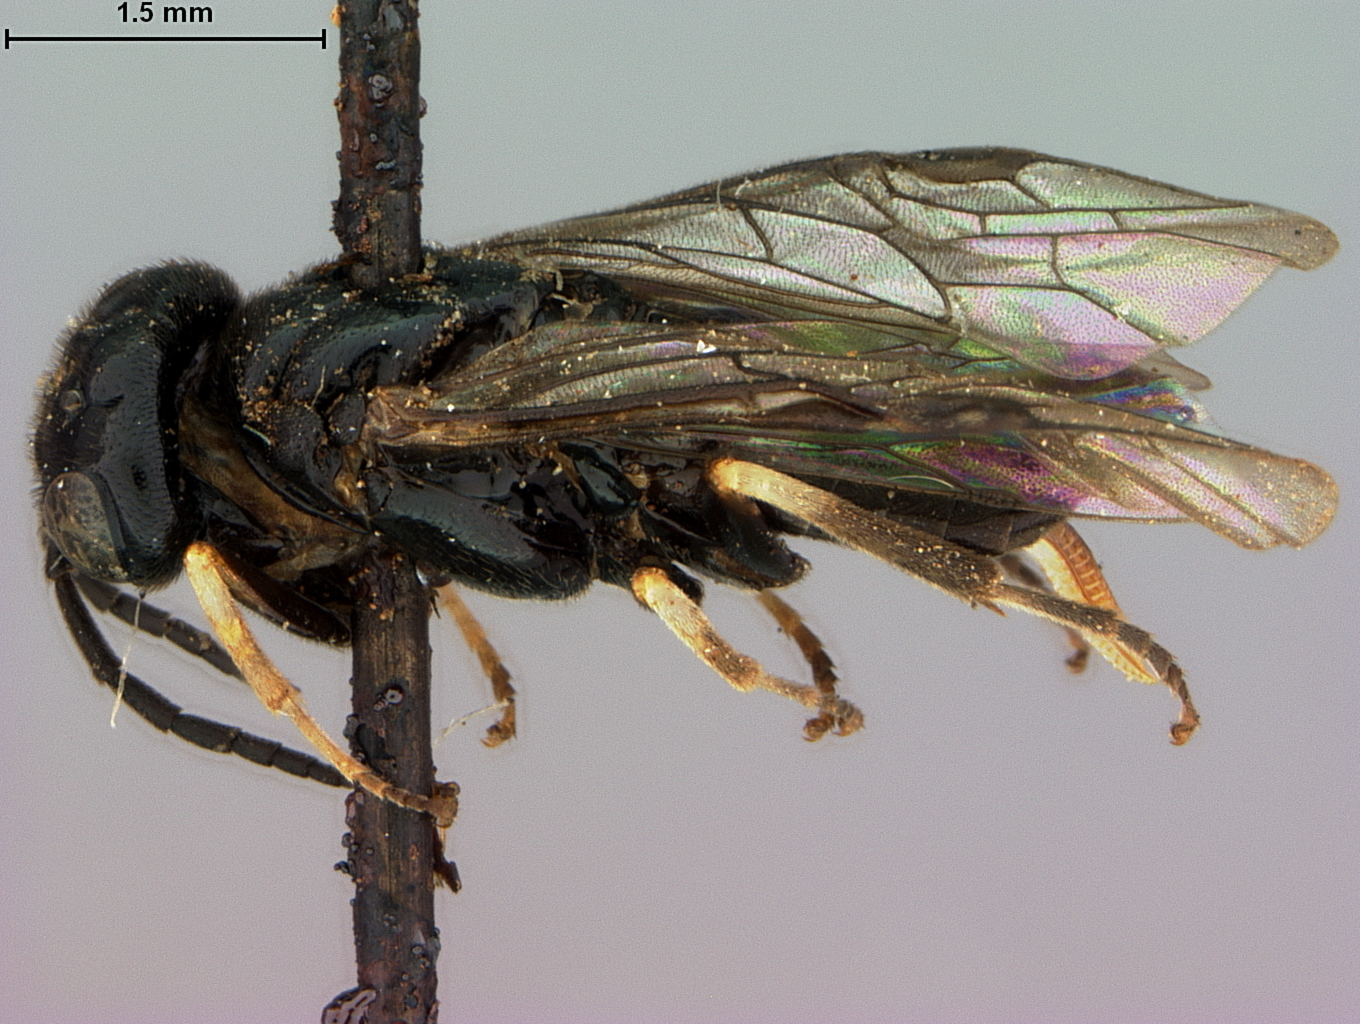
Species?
Caliroa hyalina
